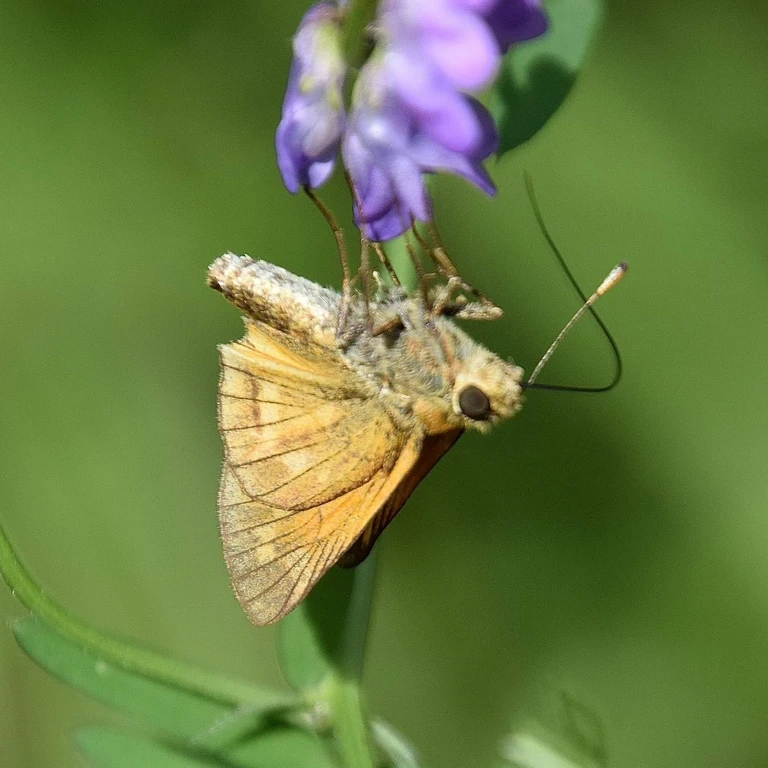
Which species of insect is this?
Ochlodes sylvanus (also Ochlodes venata)
